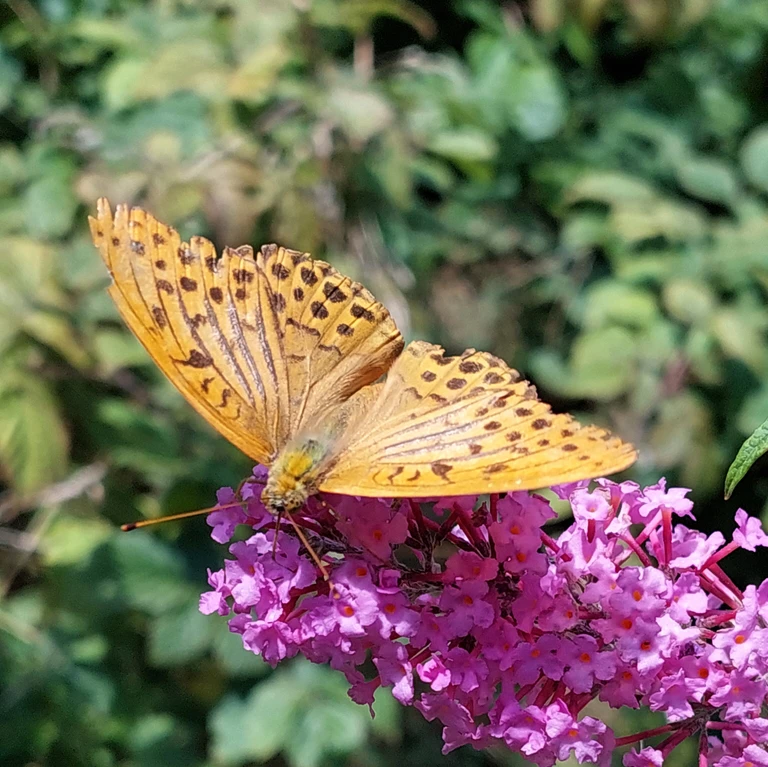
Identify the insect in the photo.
Argynnis paphia
